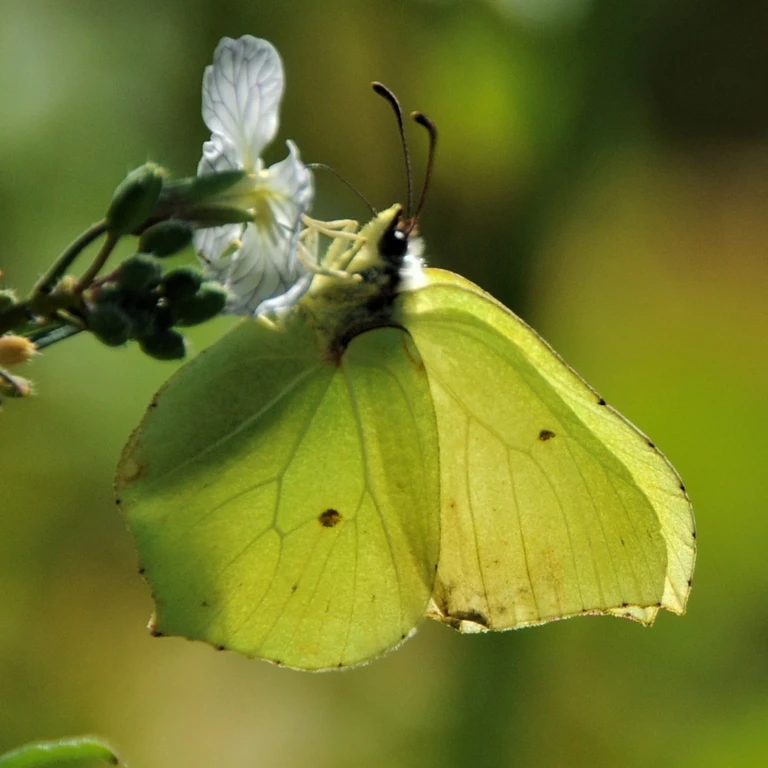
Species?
Gonepteryx rhamni
